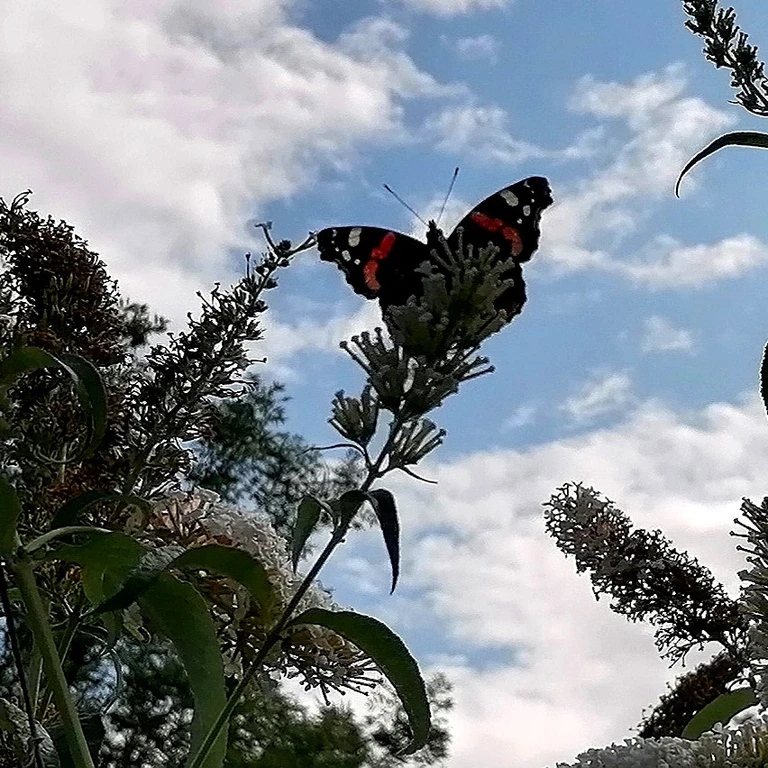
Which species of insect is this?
Vanessa atalanta
